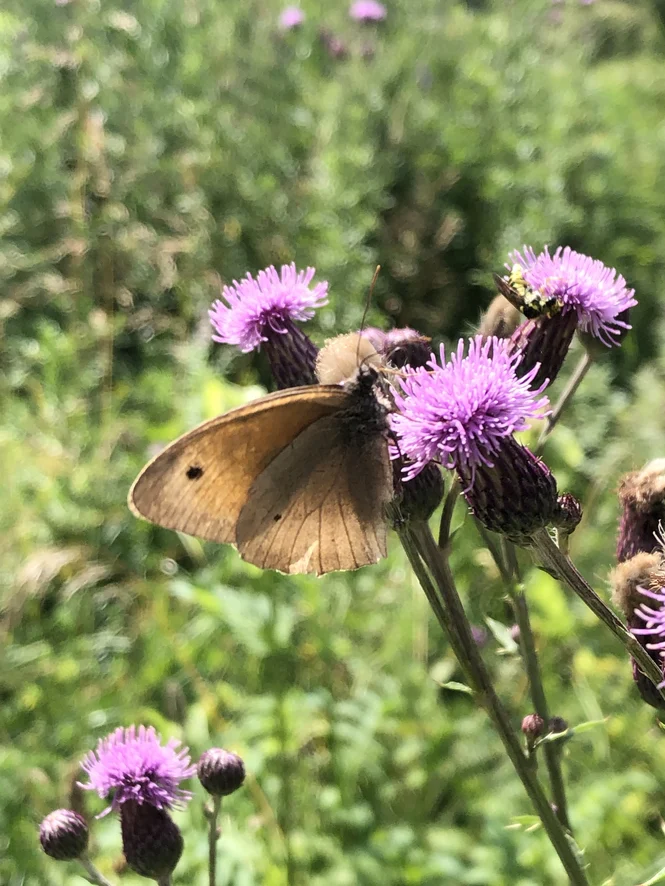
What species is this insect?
Maniola jurtina
